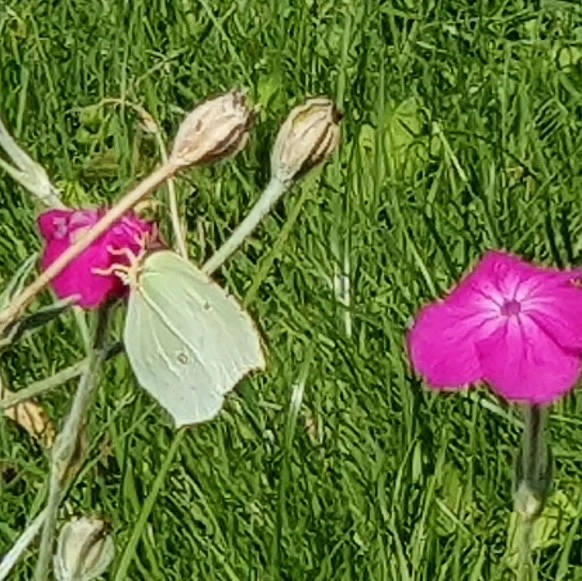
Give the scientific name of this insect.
Gonepteryx rhamni
